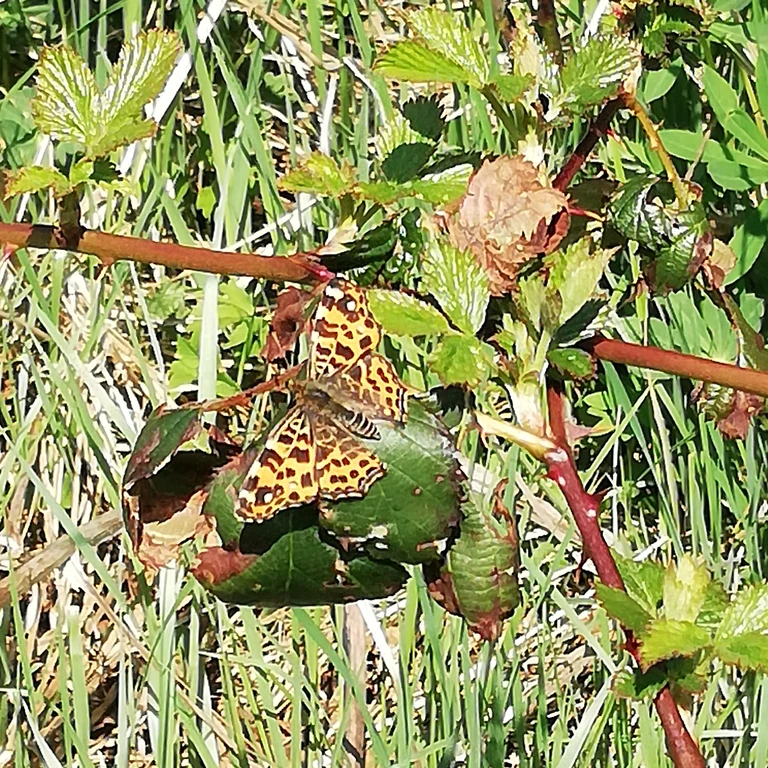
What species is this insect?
Araschnia levana
